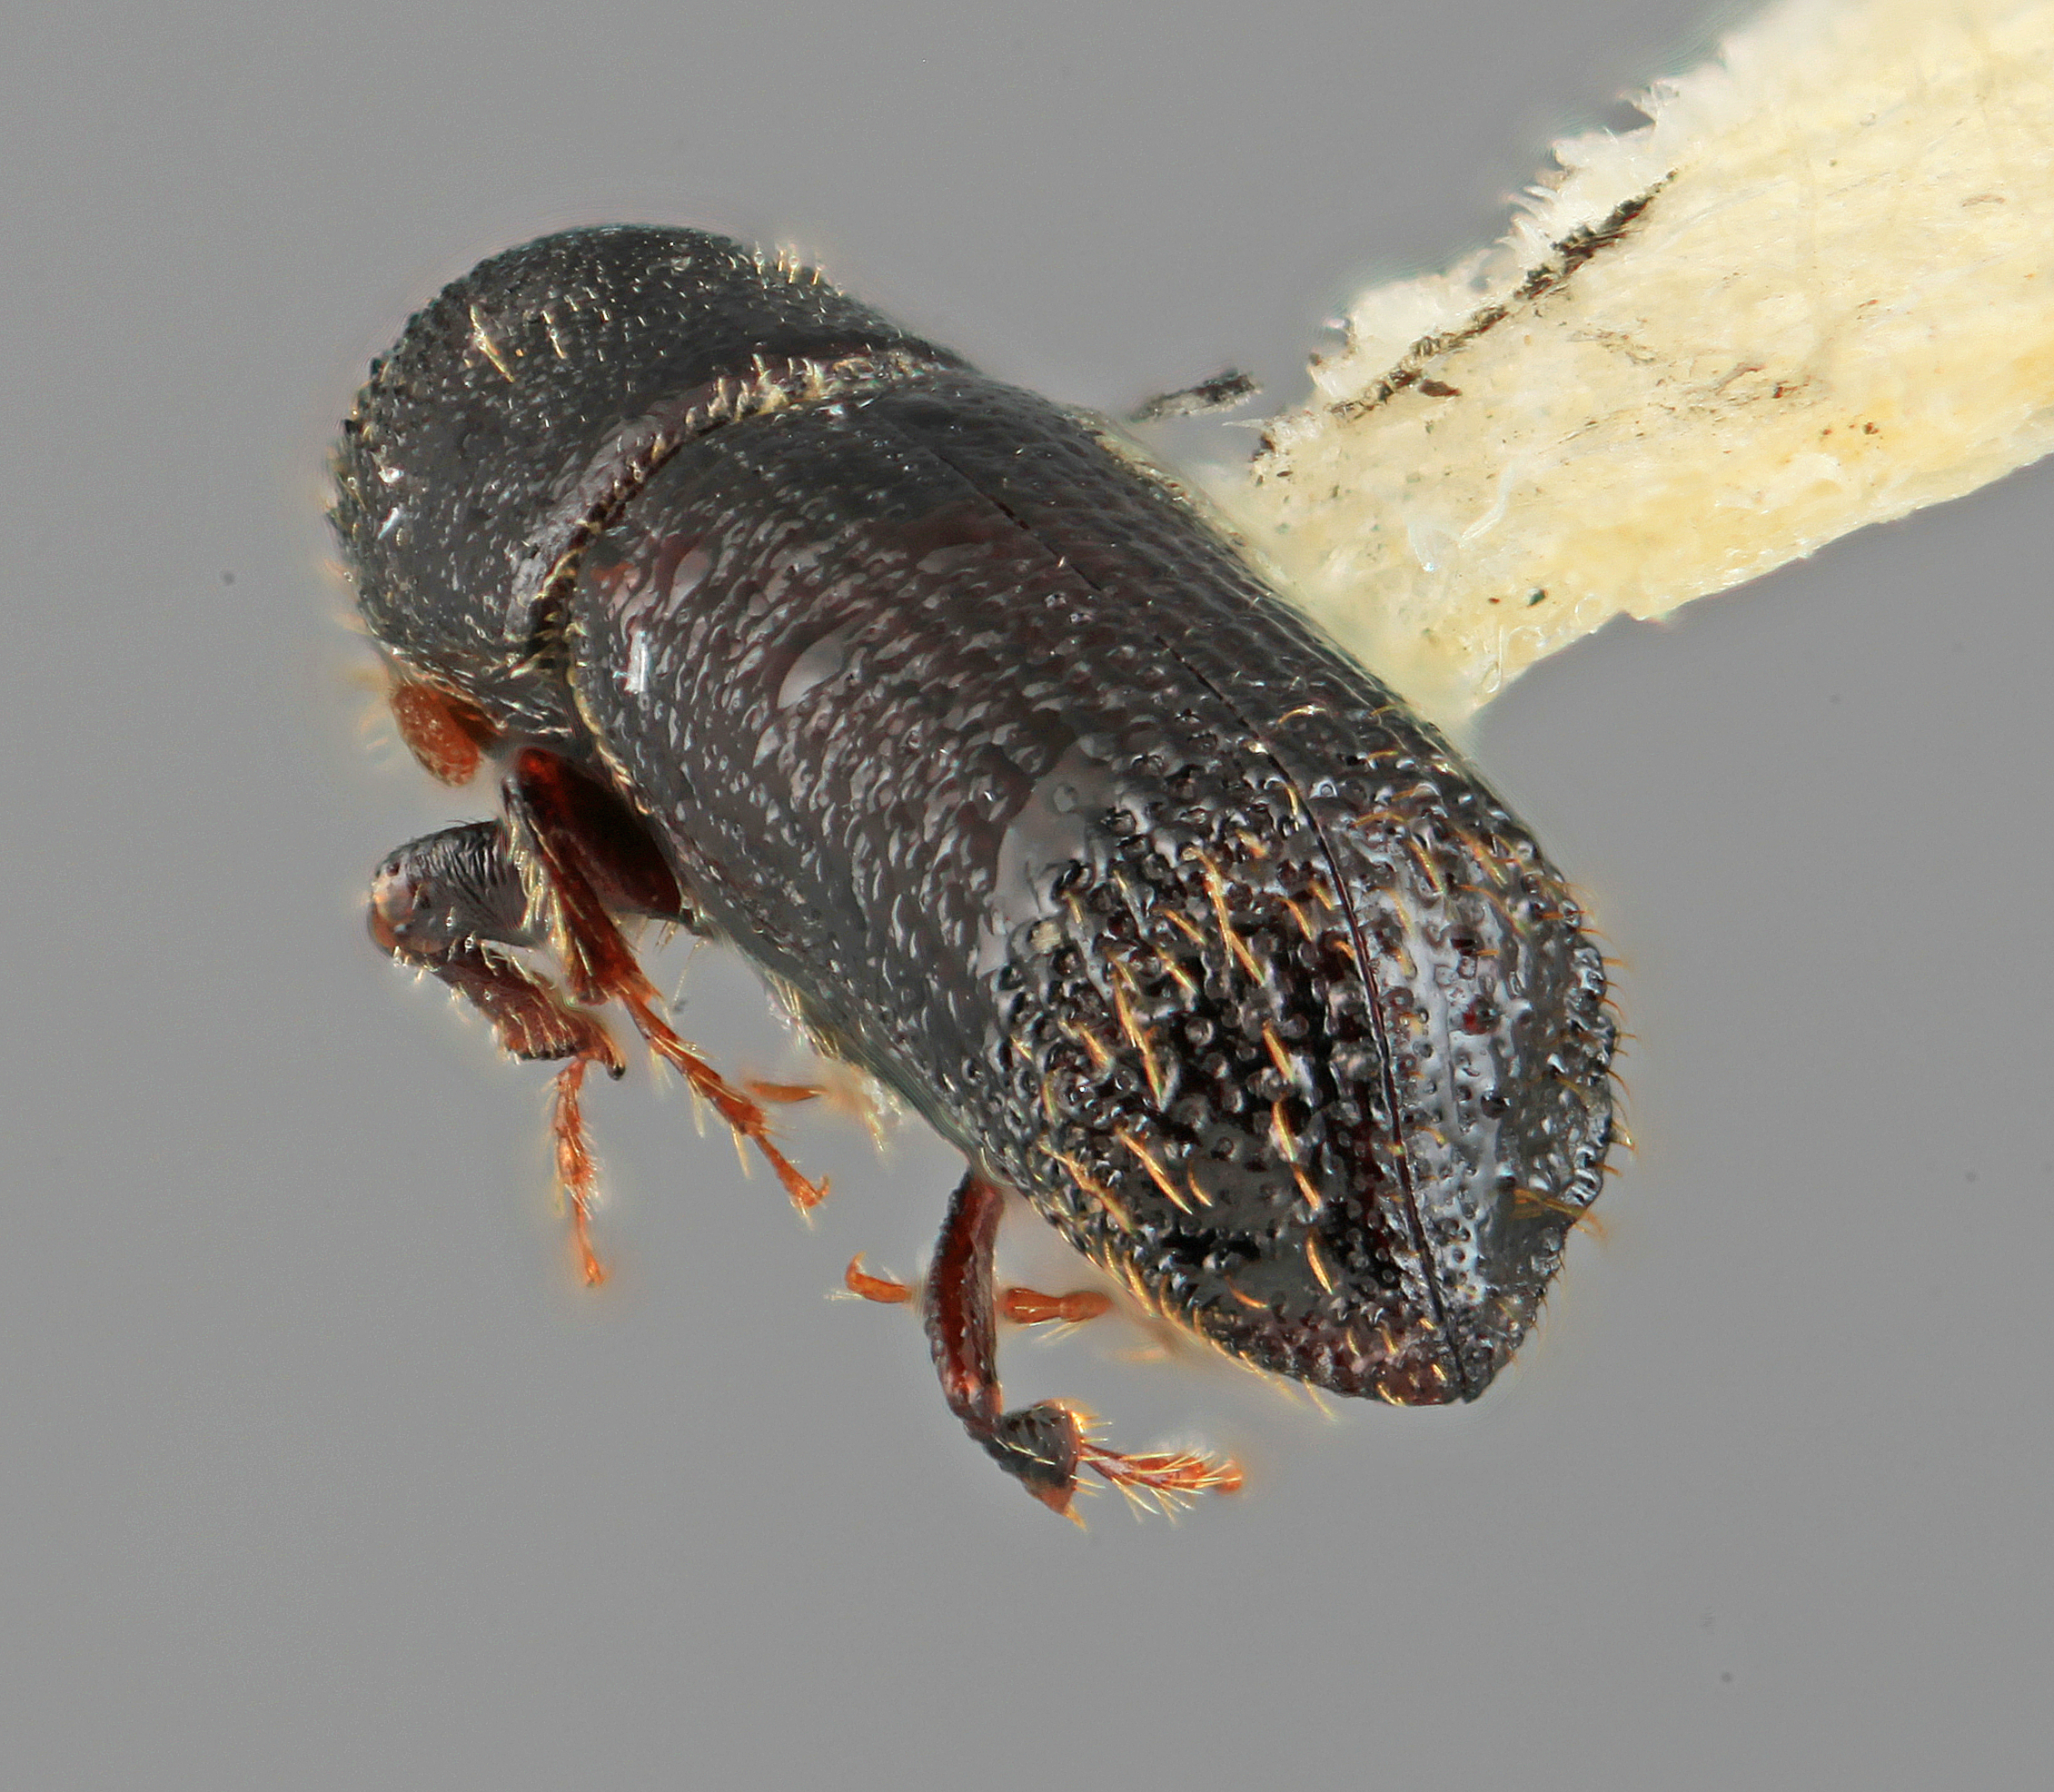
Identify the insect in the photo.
Hylocurus prolatus
